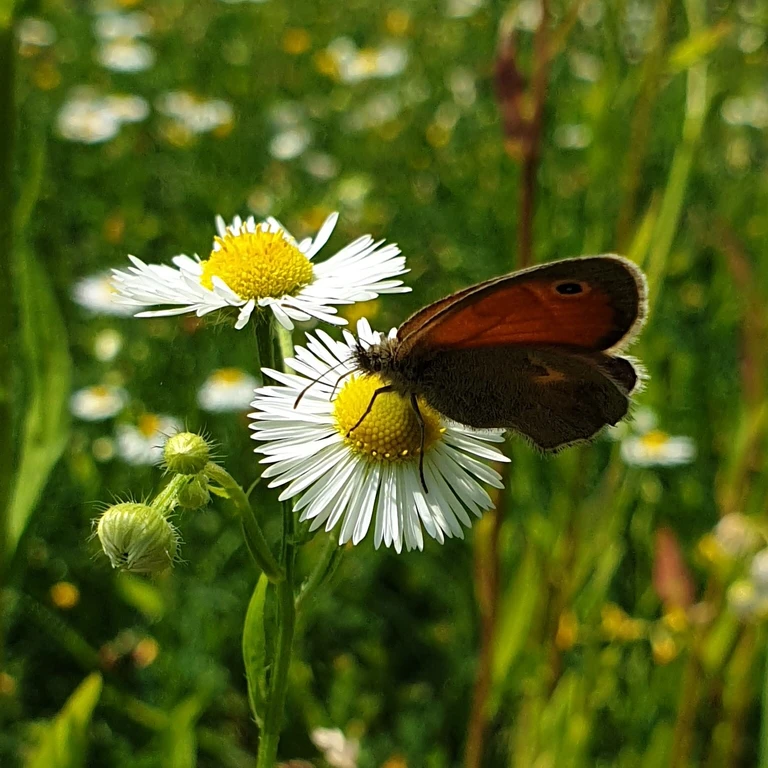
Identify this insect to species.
Coenonympha pamphilus
